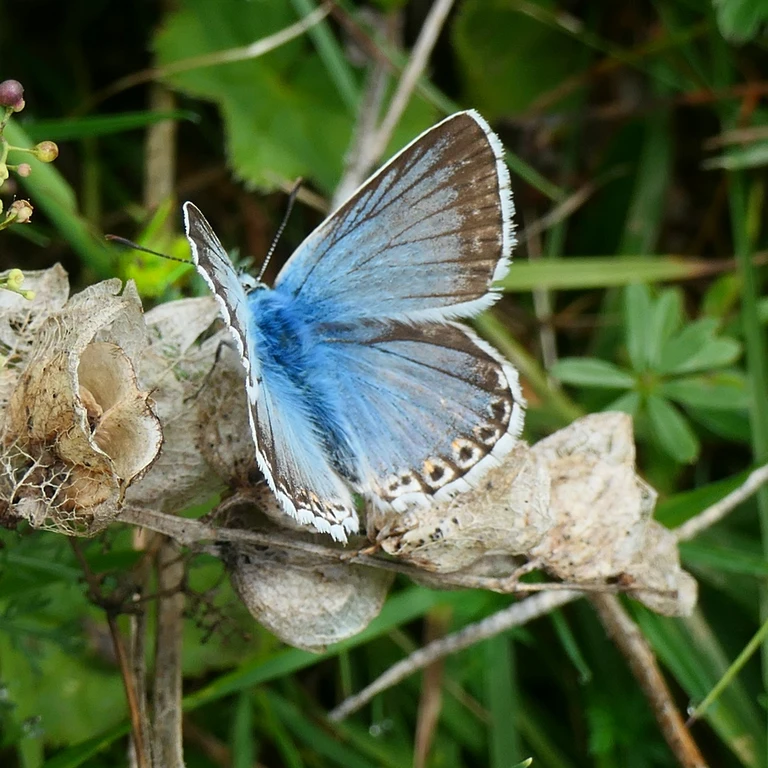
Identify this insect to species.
Lysandra coridon
